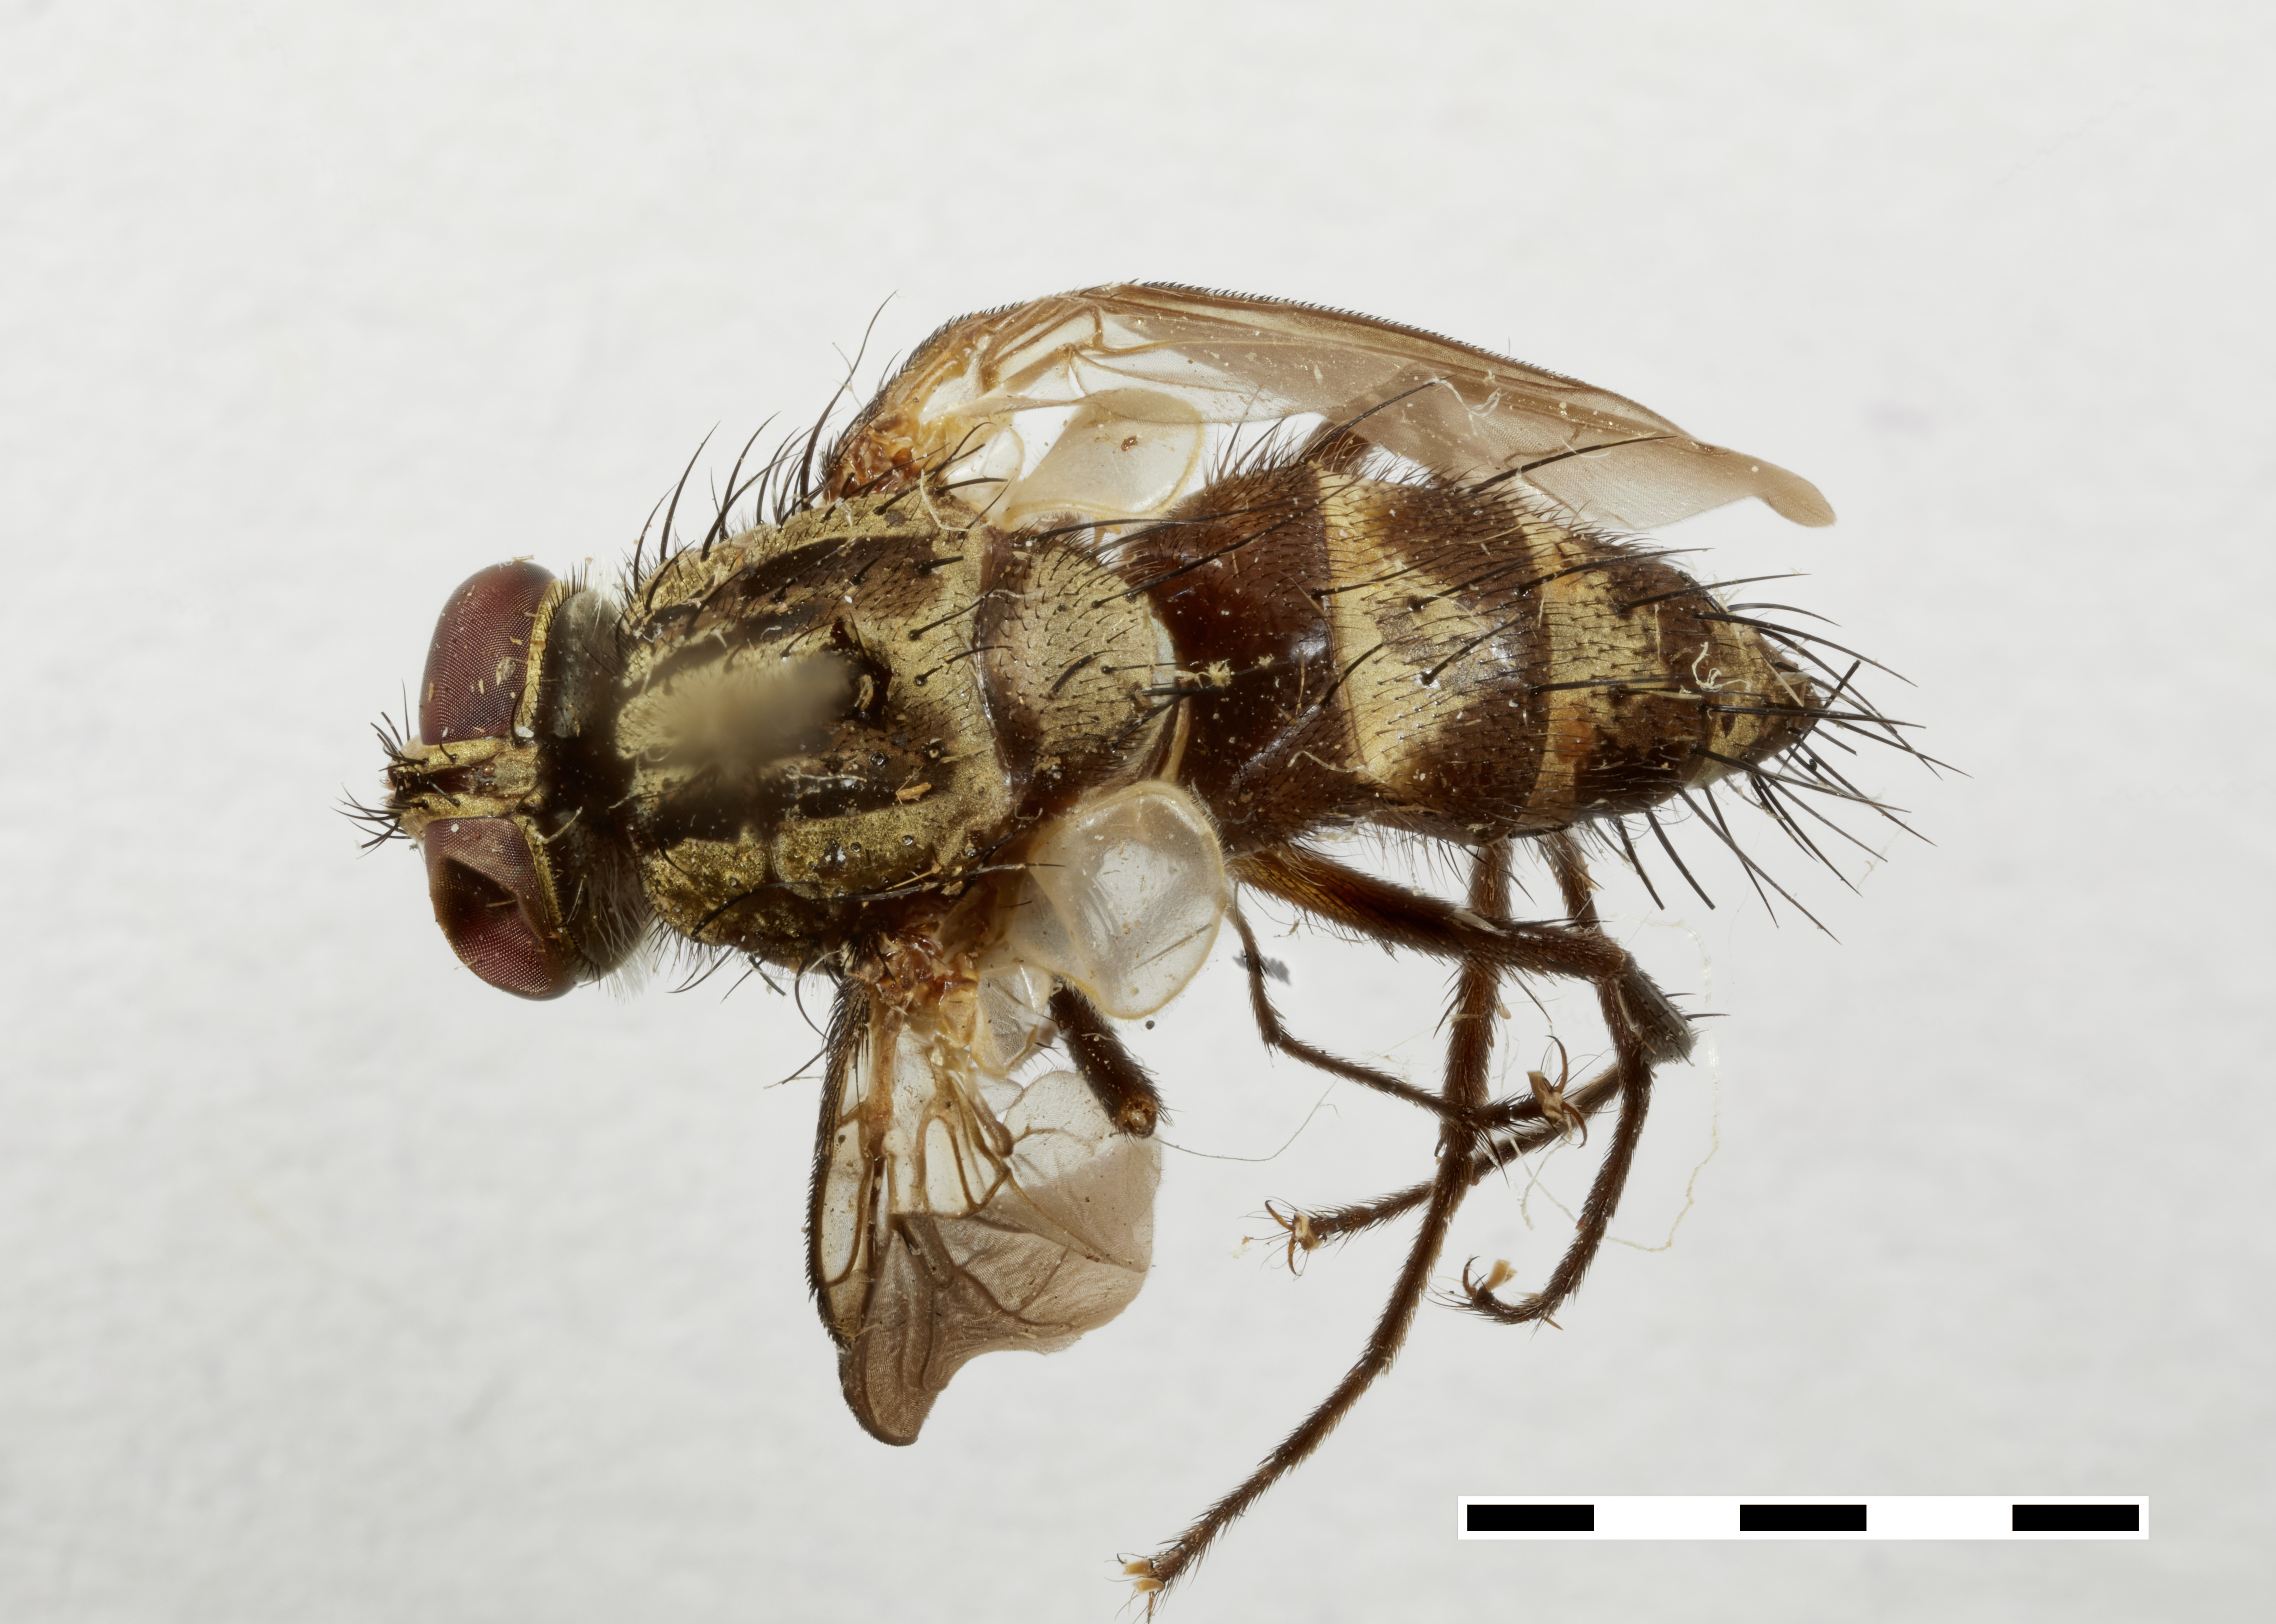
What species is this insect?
Parathelaira panamensis
